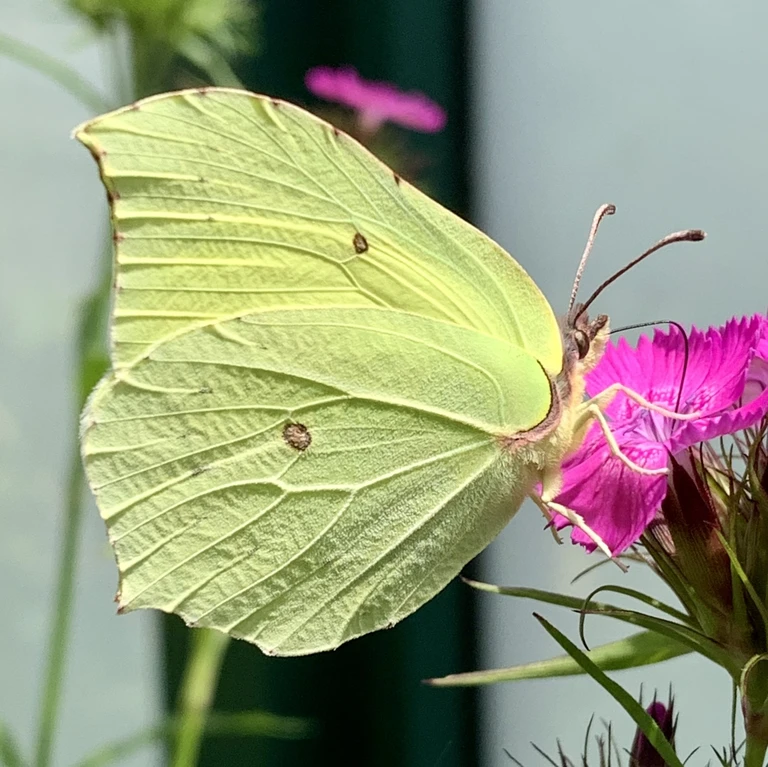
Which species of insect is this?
Gonepteryx rhamni
